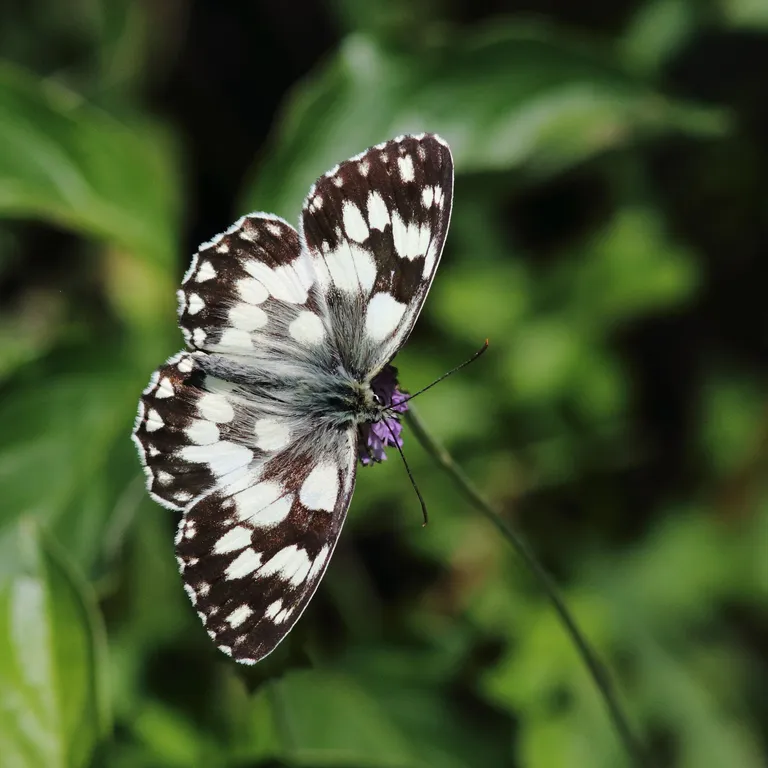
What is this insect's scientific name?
Melanargia galathea
